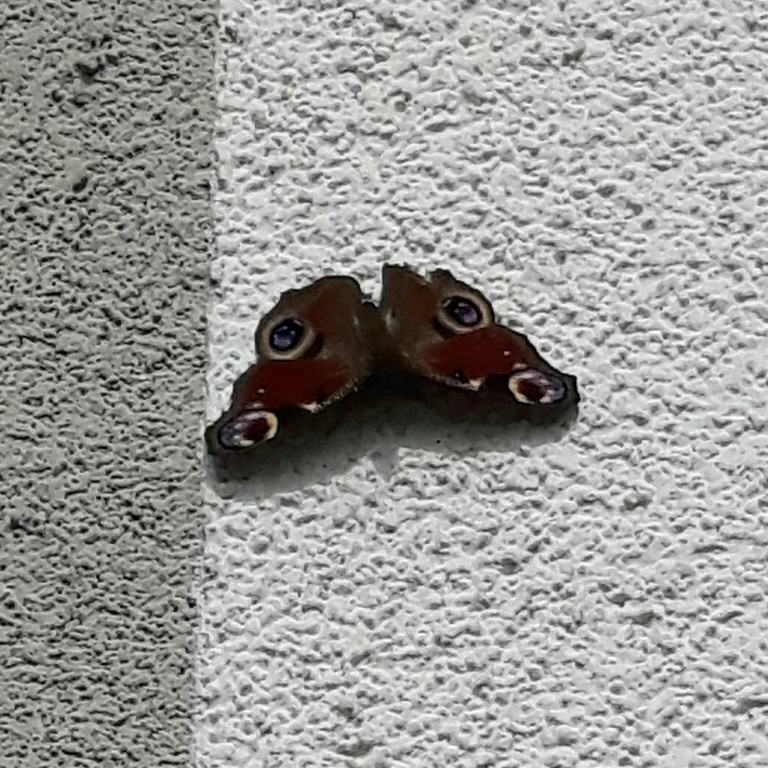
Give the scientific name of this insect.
Aglais io
